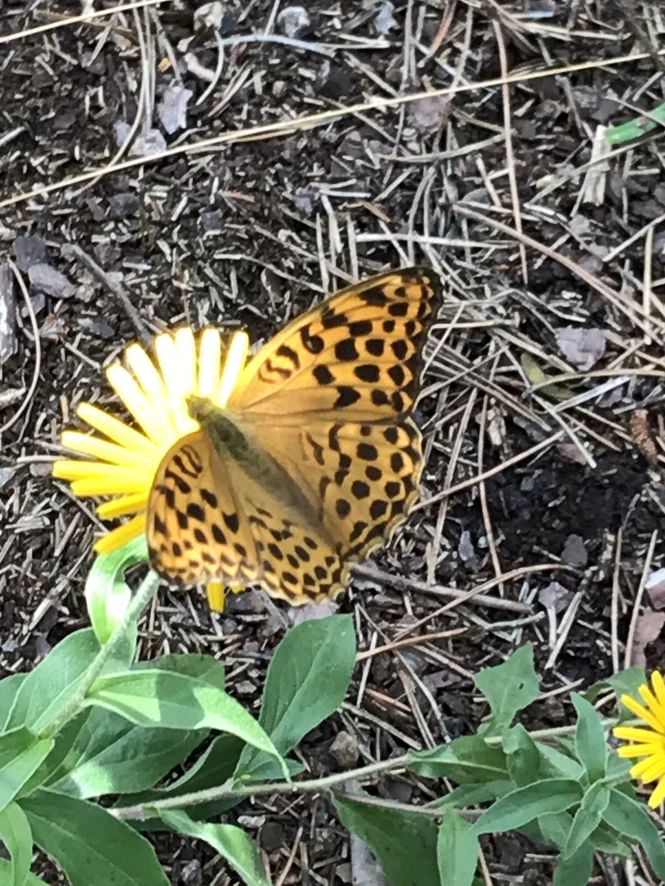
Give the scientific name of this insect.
Argynnis paphia
